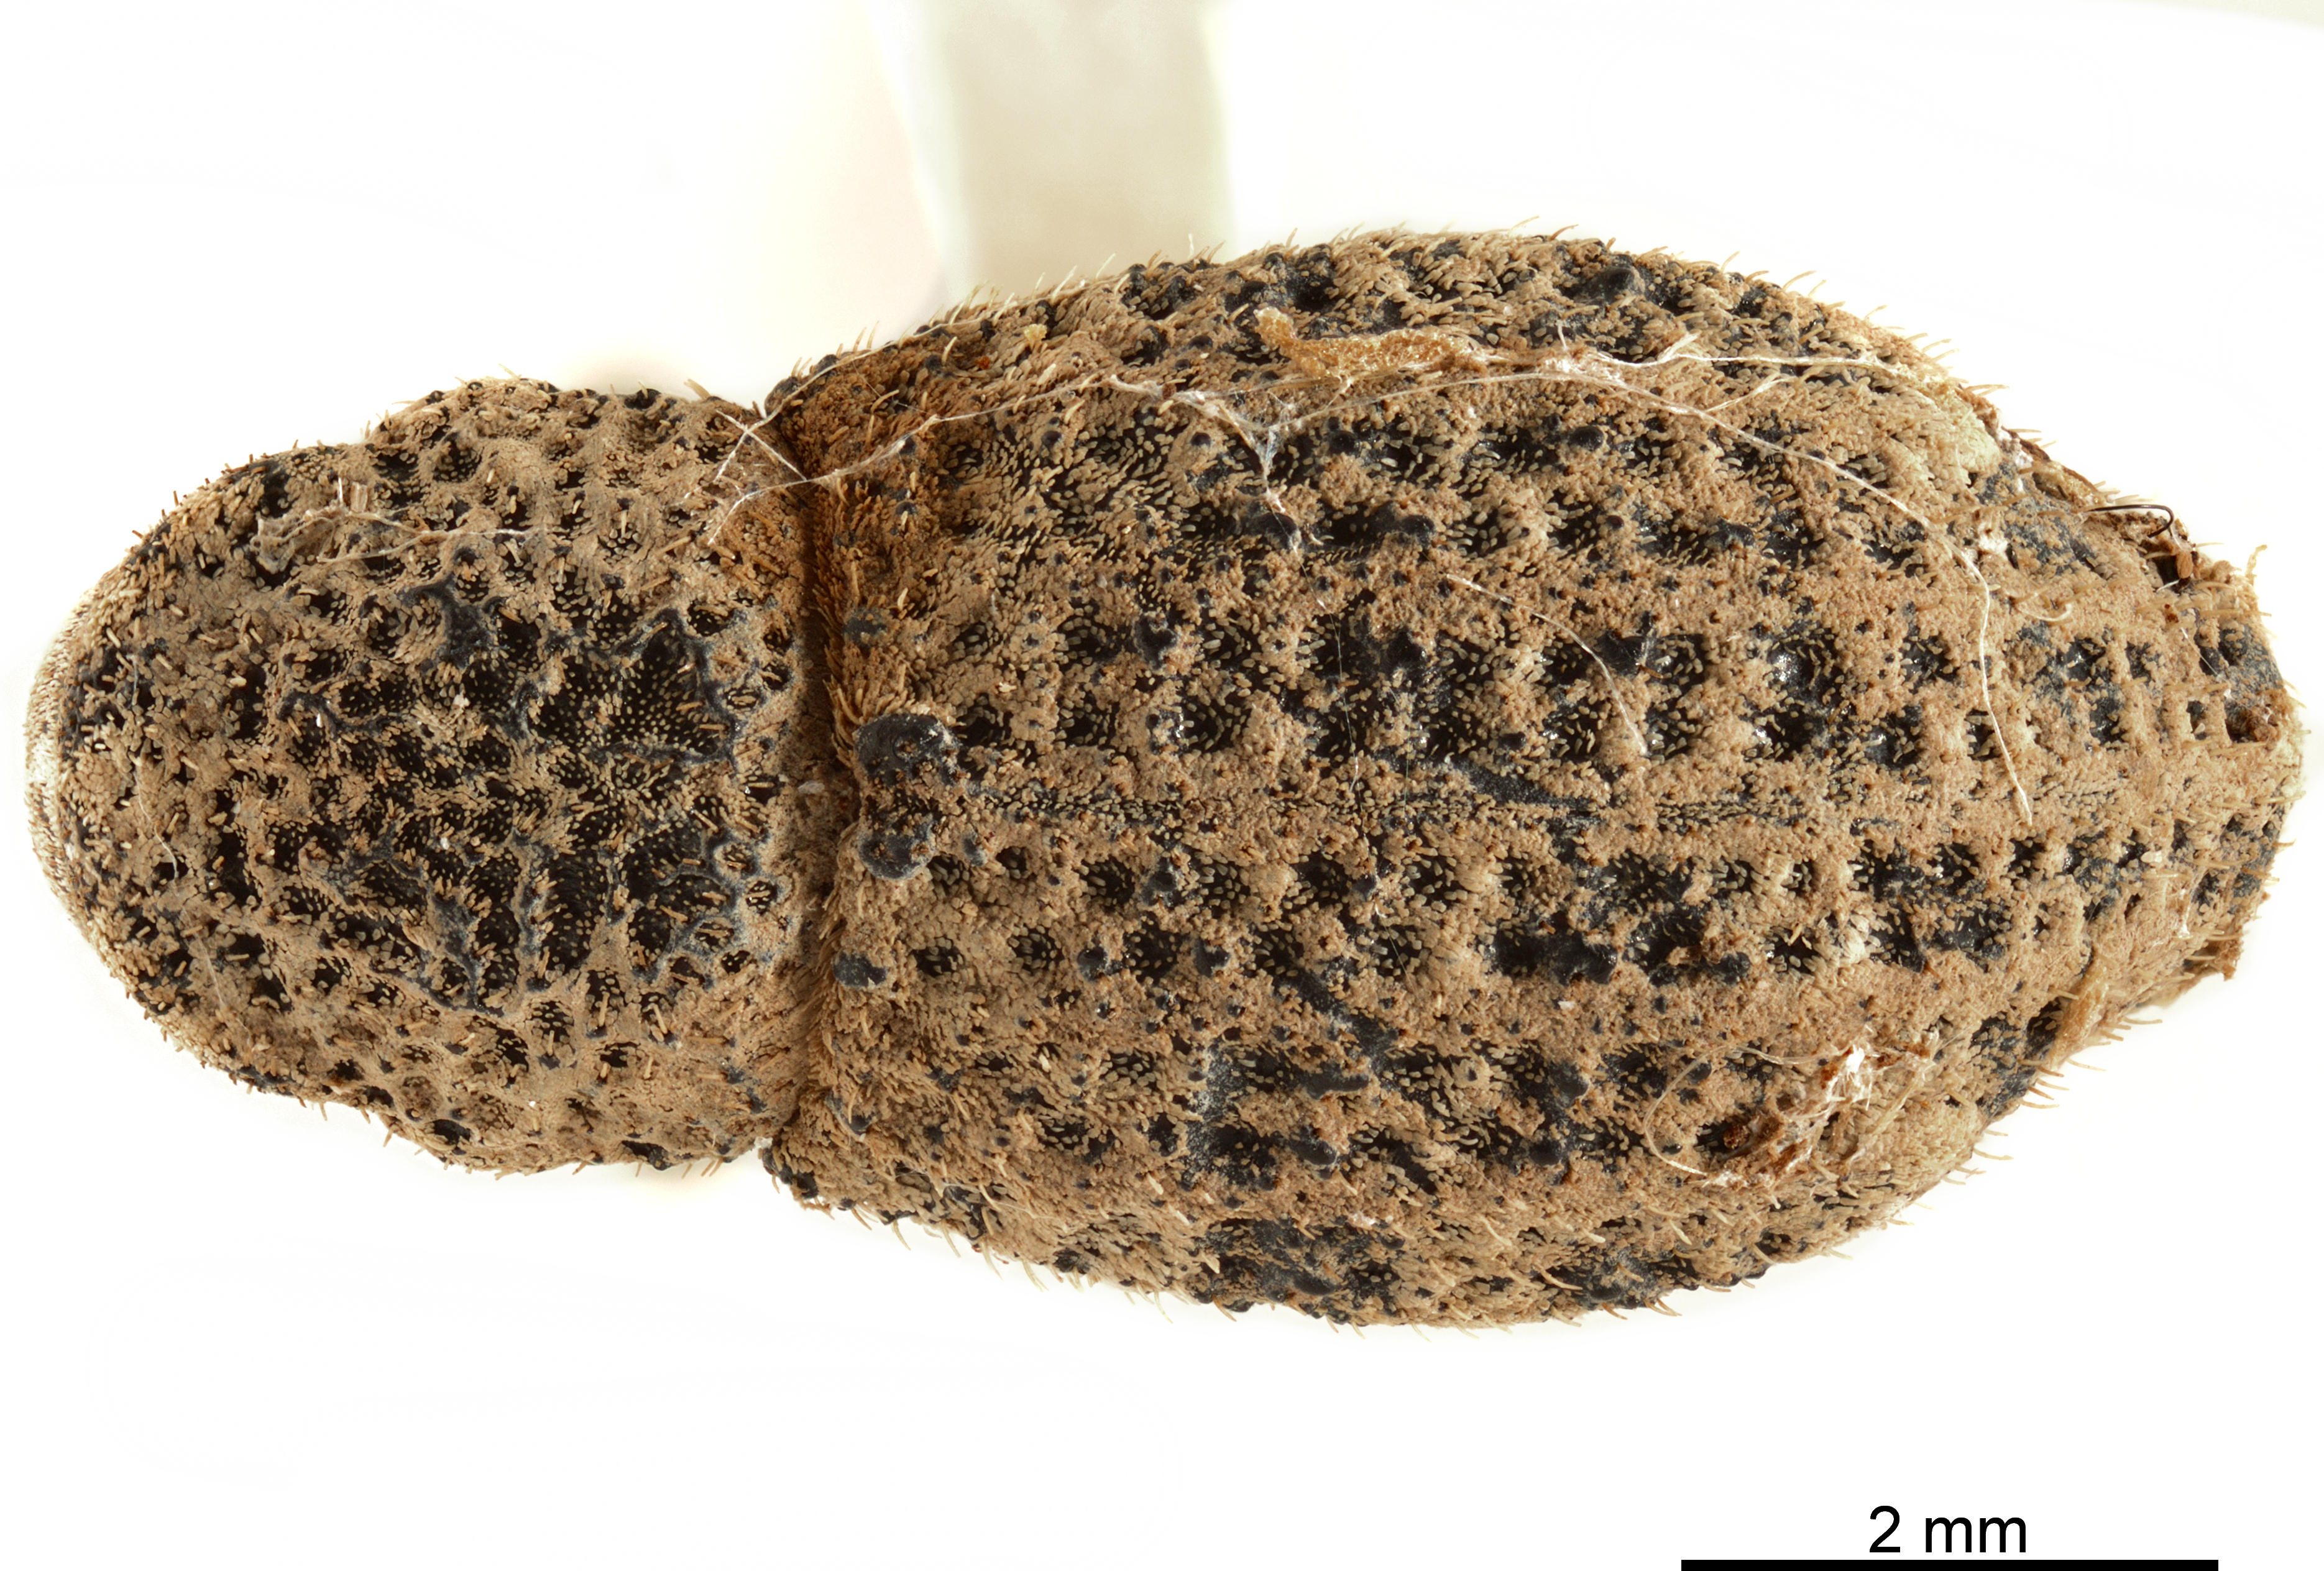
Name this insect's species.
Thecesternus foveolatus
